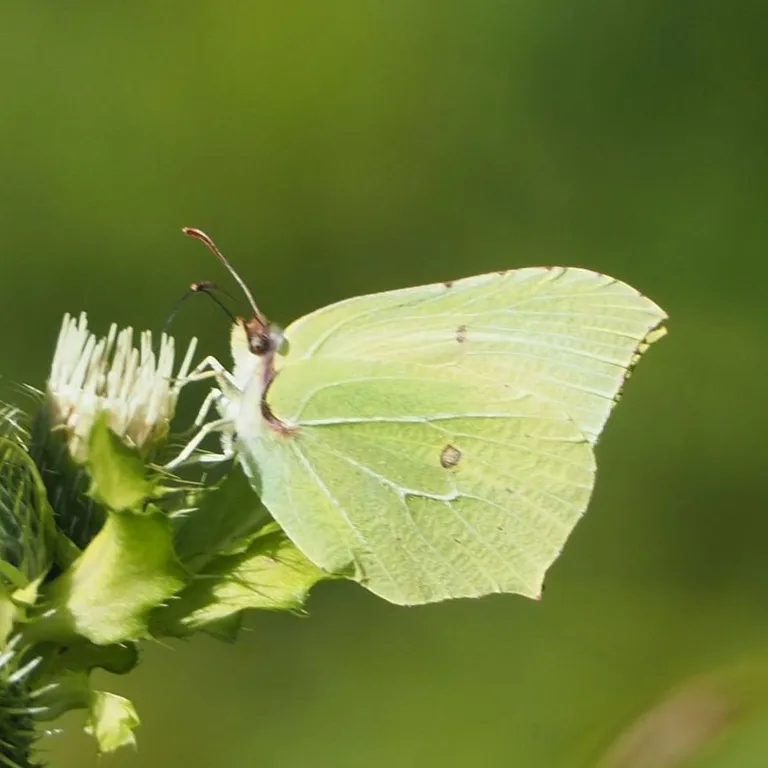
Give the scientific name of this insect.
Gonepteryx rhamni
